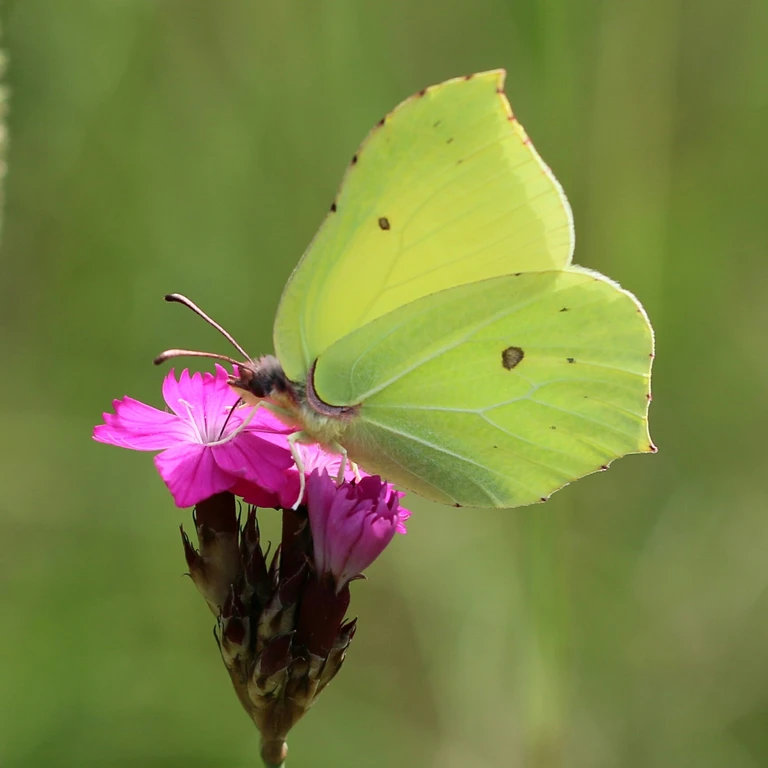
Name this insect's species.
Gonepteryx rhamni
